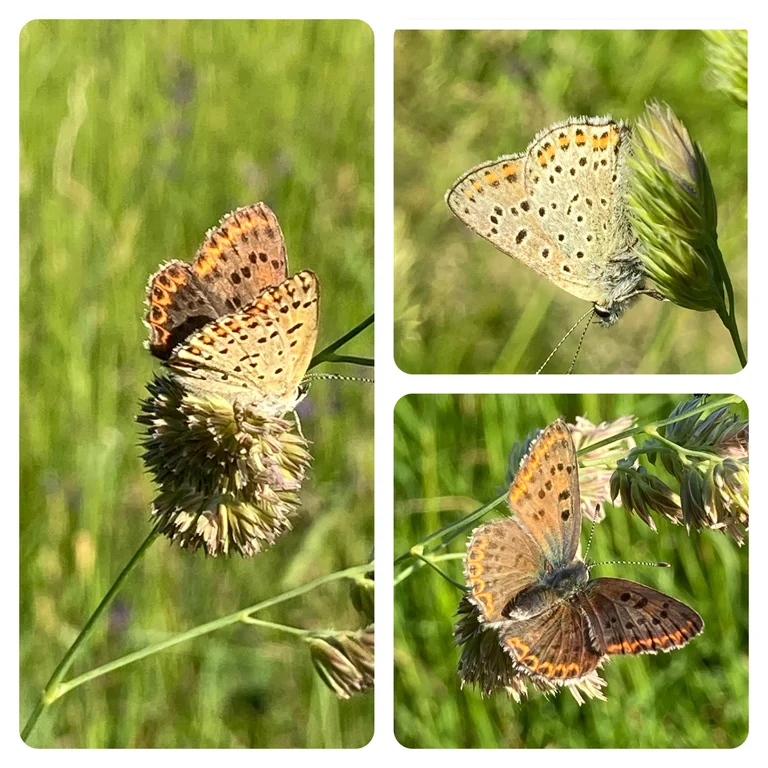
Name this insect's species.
Lycaena tityrus (also Loweia tityrus)
